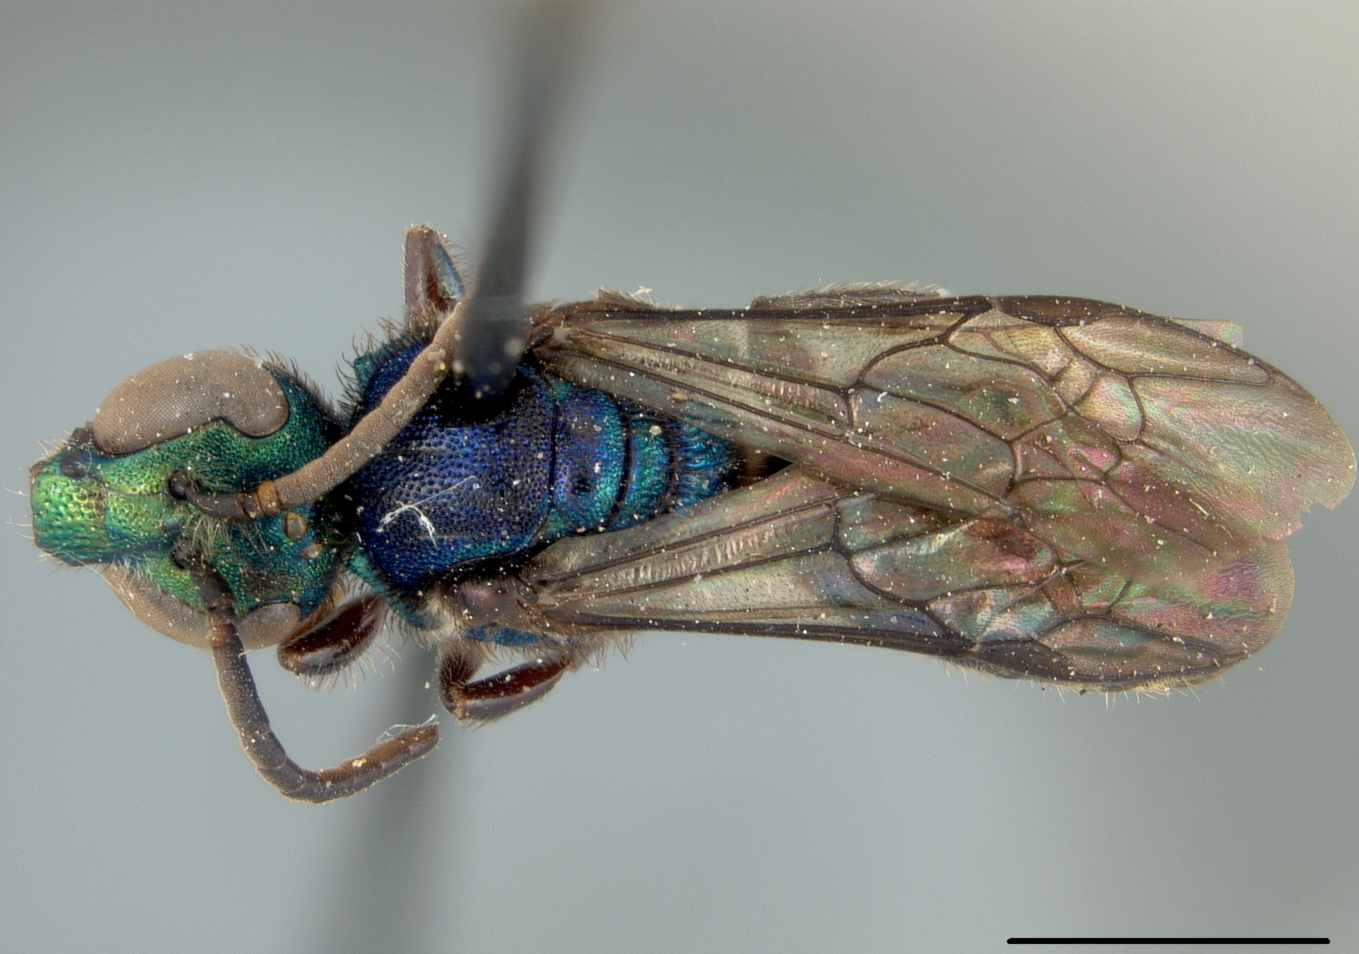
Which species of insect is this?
Augochlora chiriquiana
